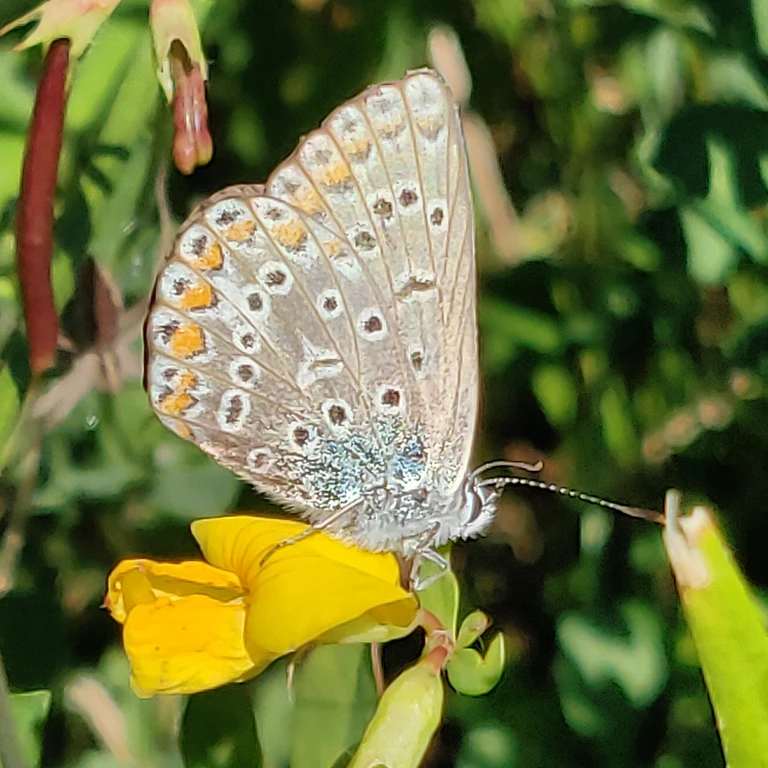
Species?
Polyommatus icarus
